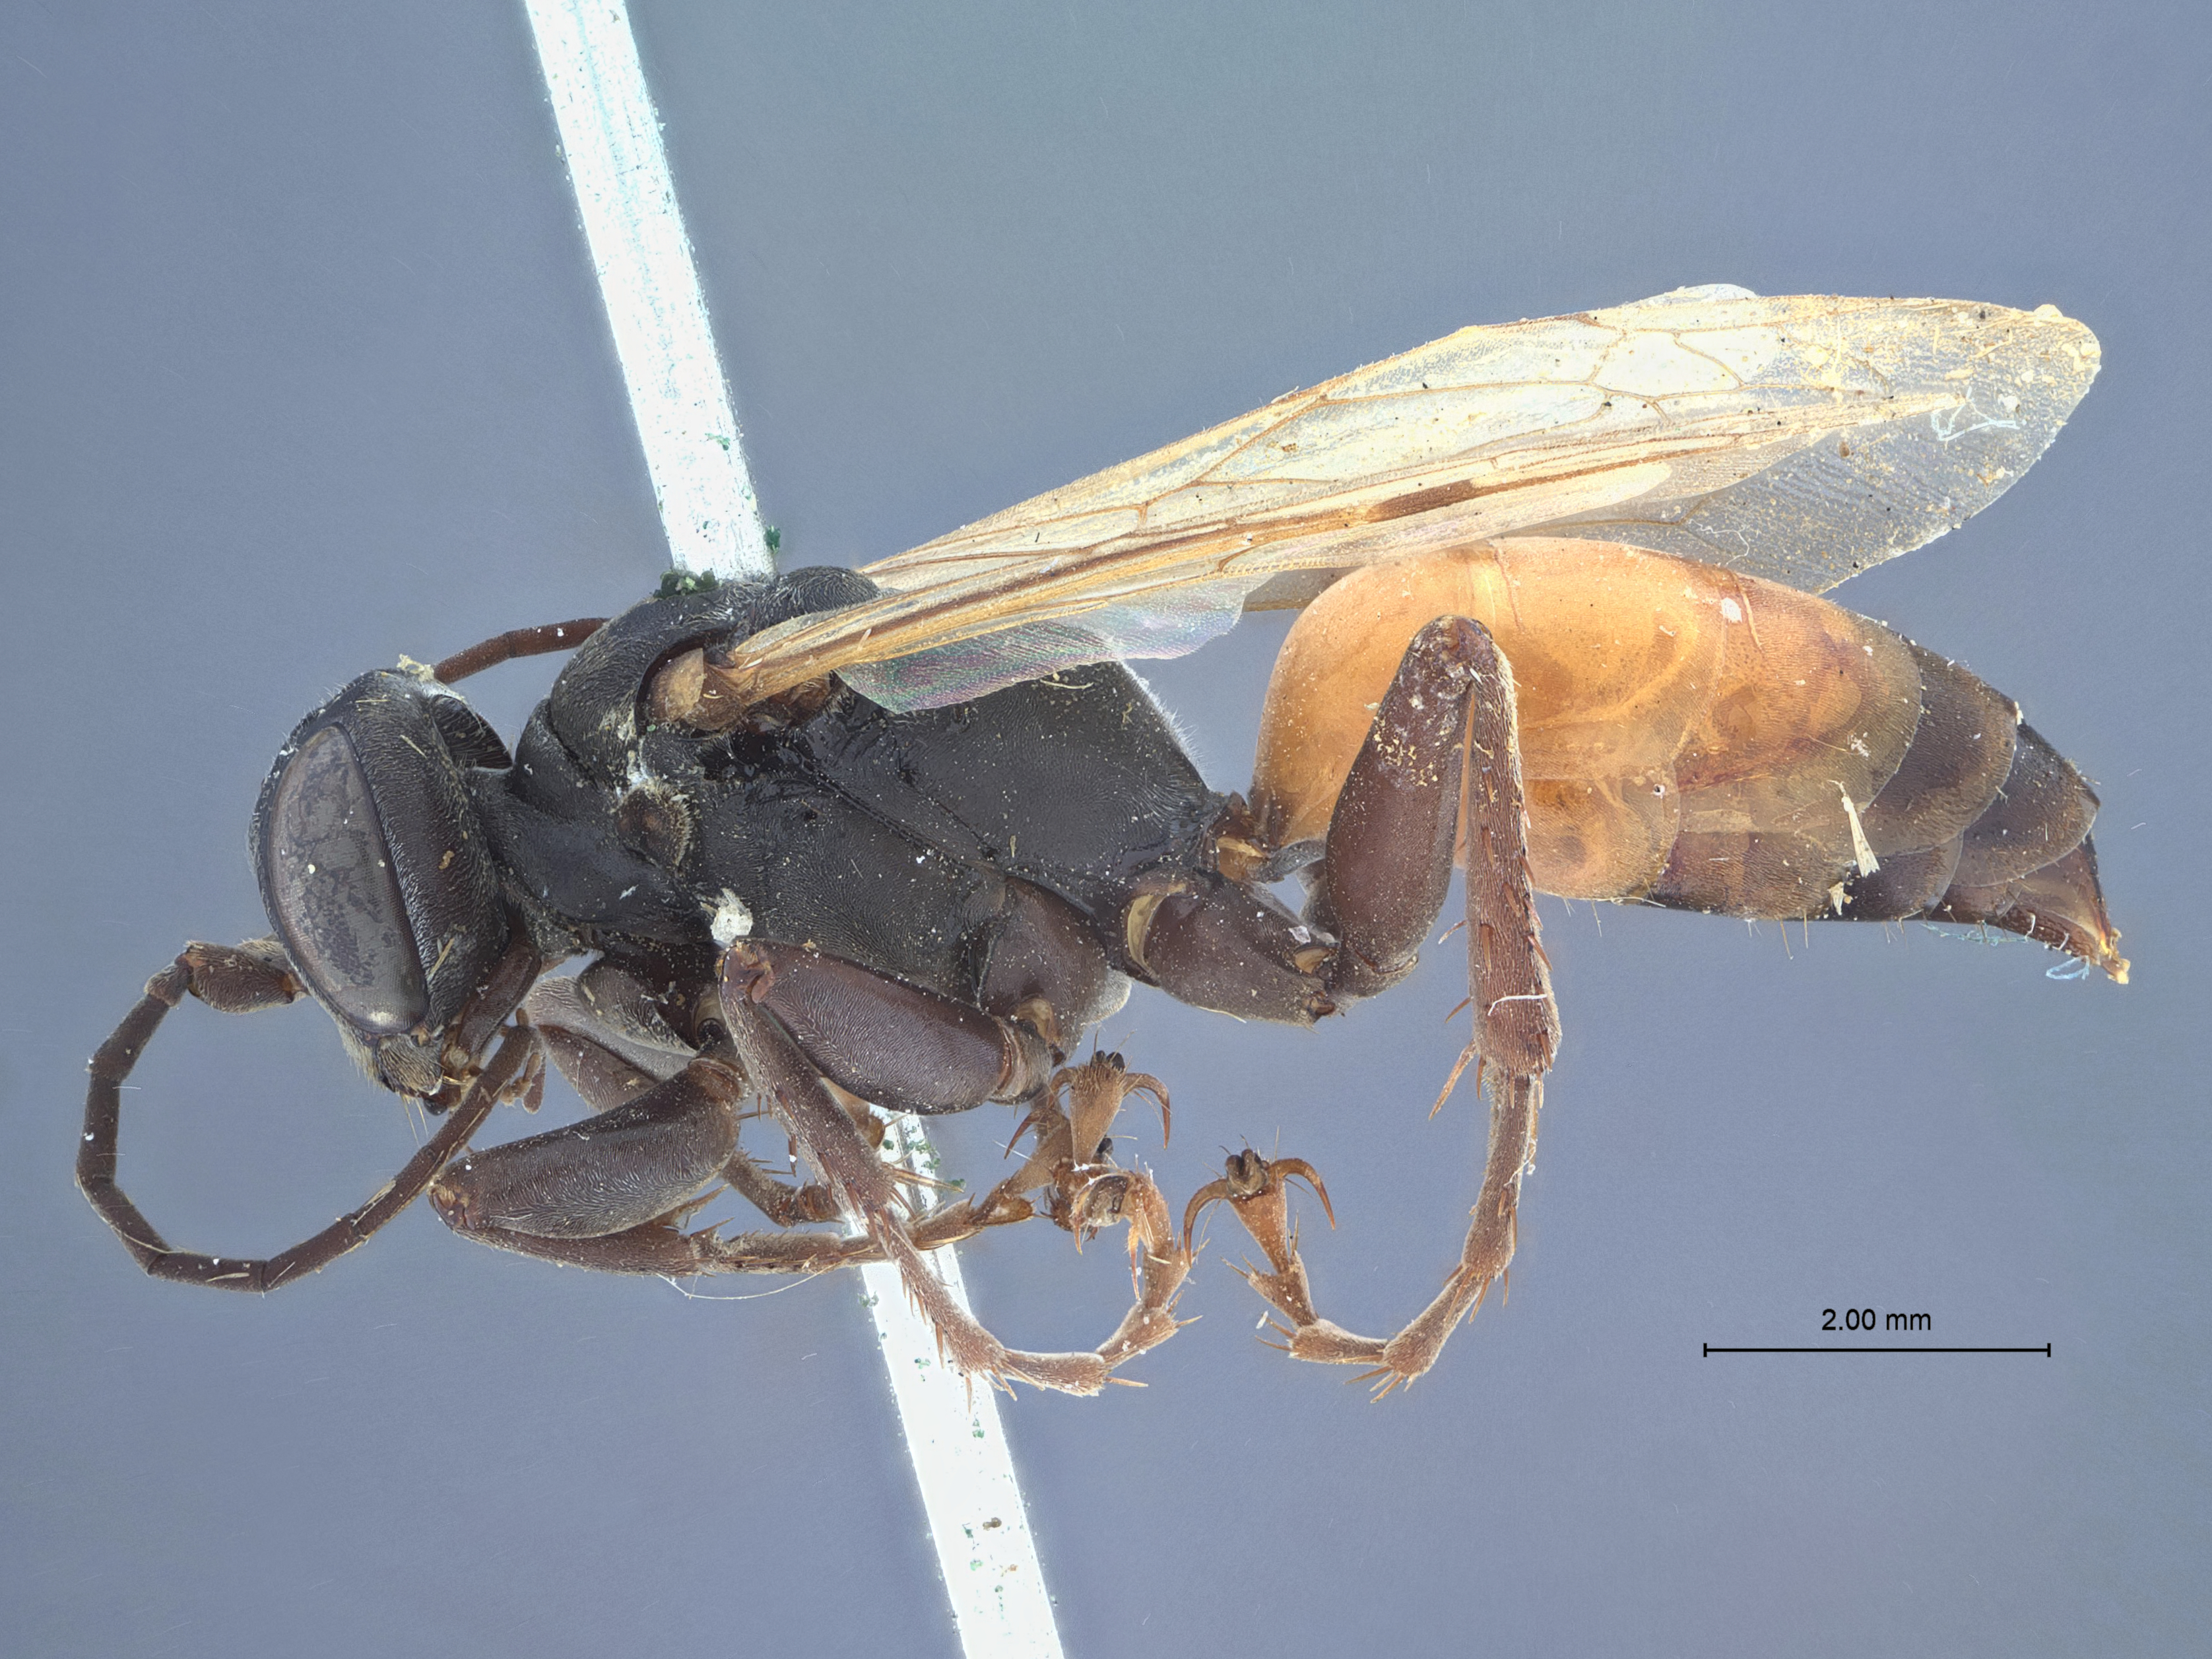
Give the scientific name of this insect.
Larropsis gracilis
